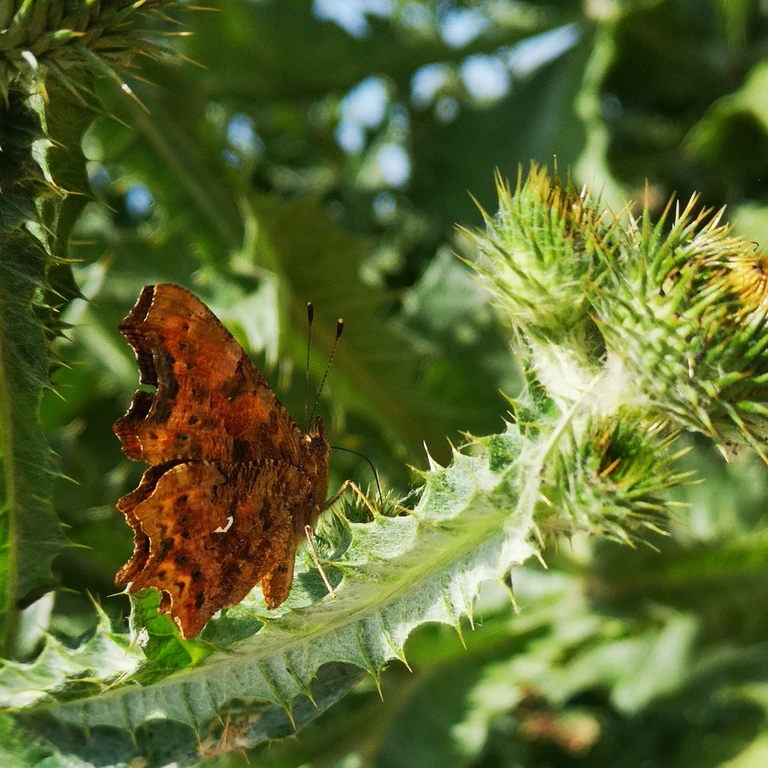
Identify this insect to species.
Polygonia c-album
